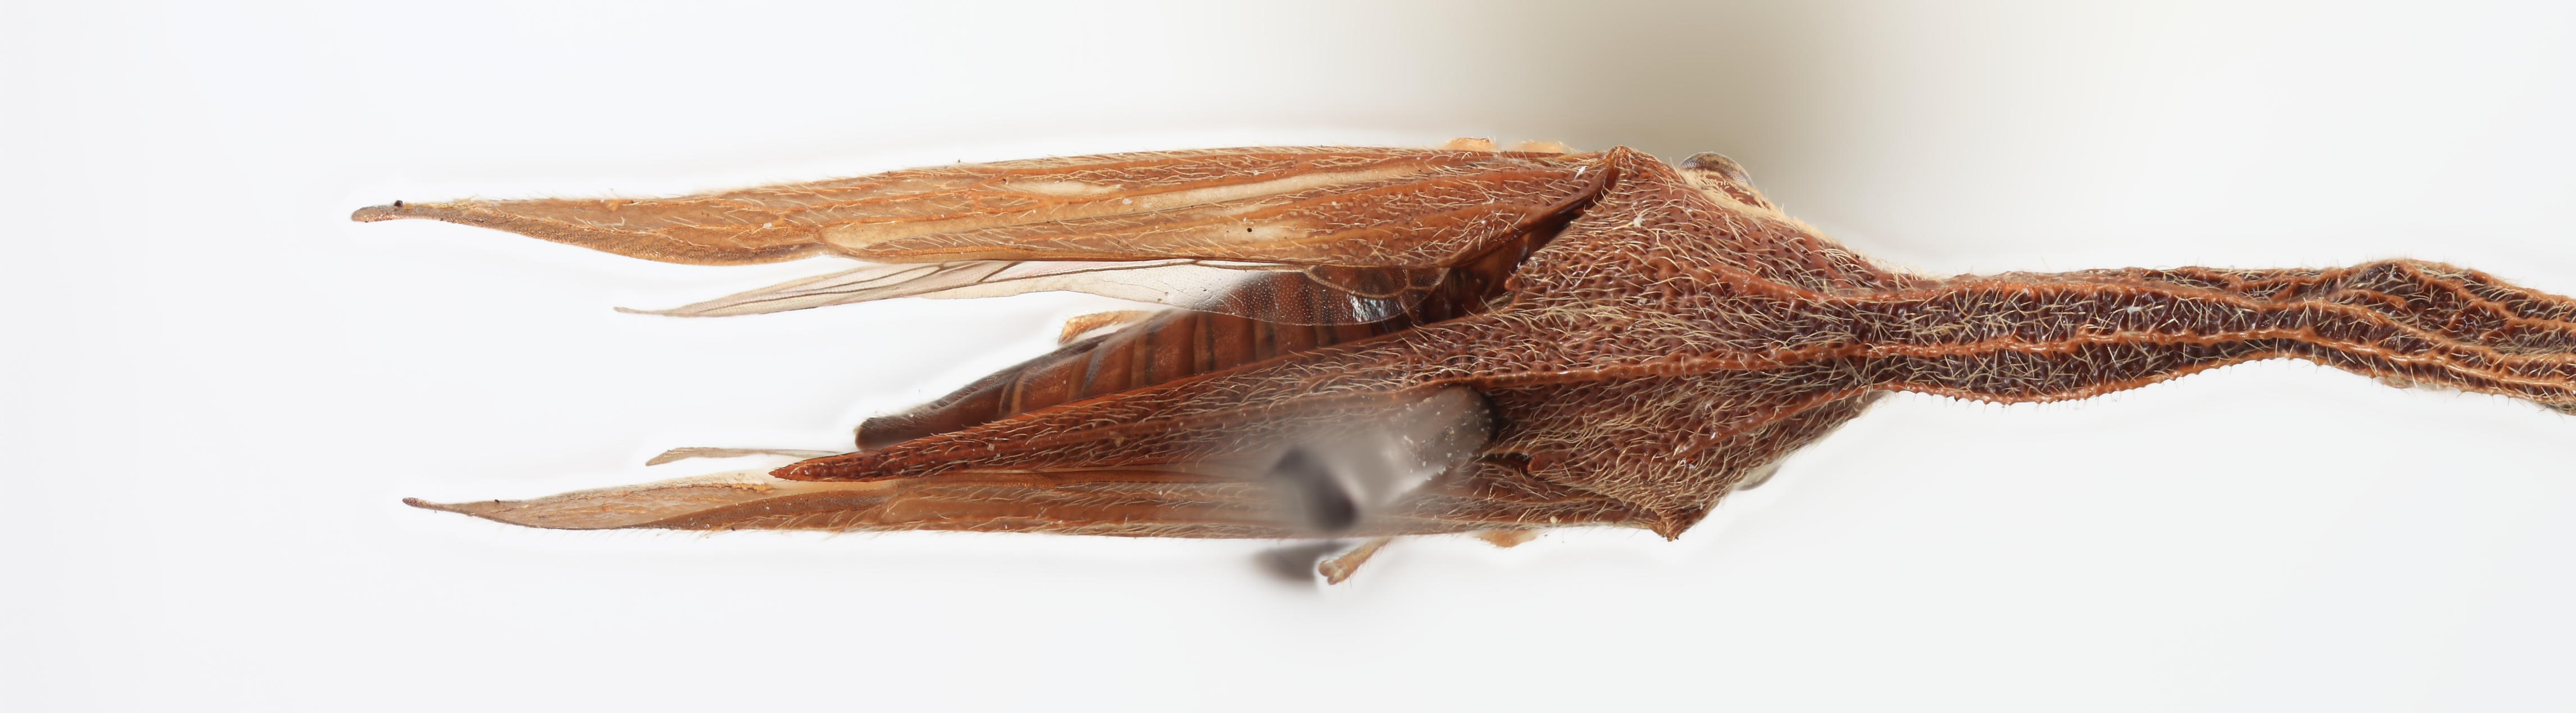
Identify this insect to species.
Pyrgonota brevifurca
